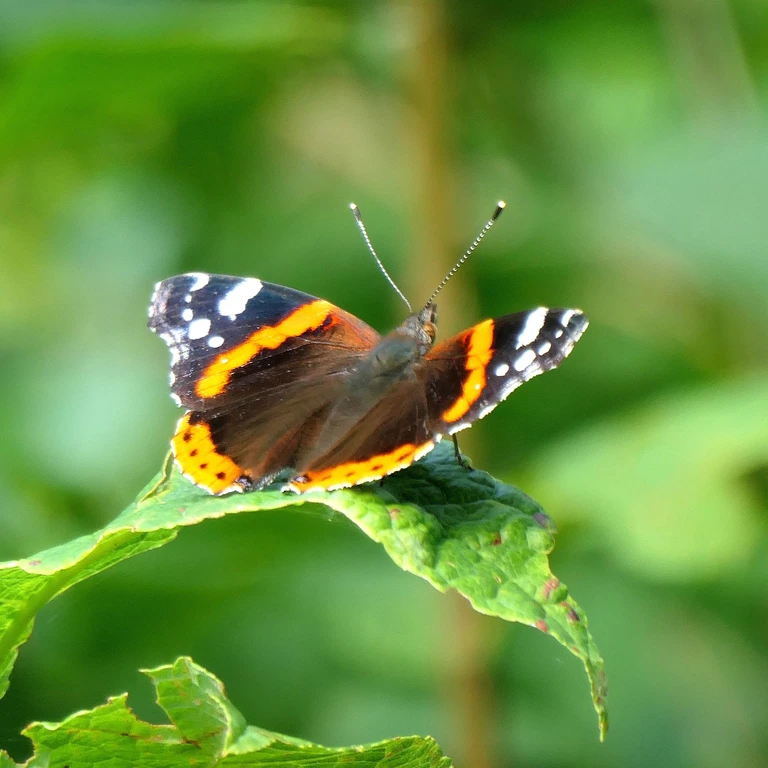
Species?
Vanessa atalanta
